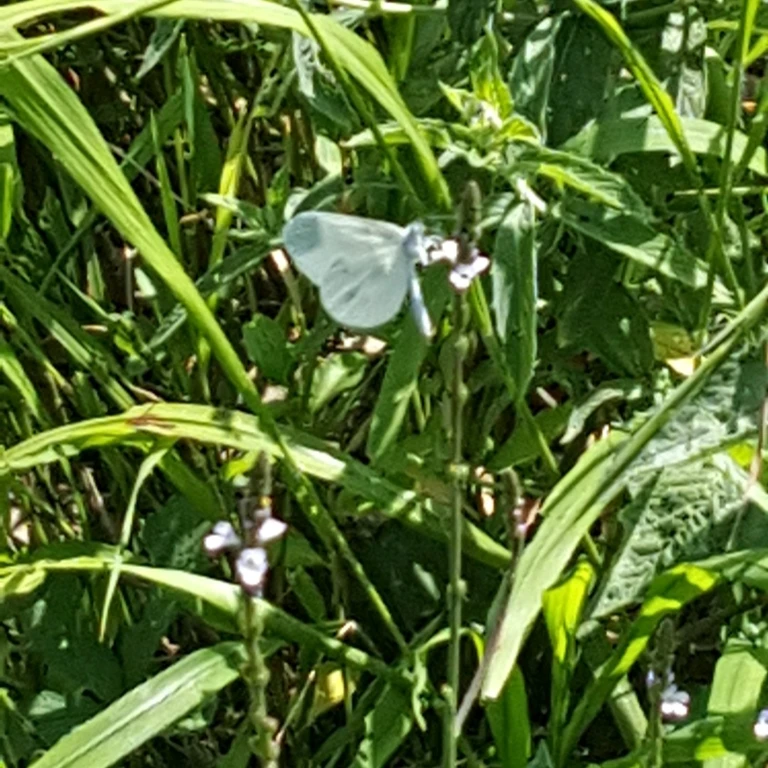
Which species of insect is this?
Leptidea sinapis/juvernica
